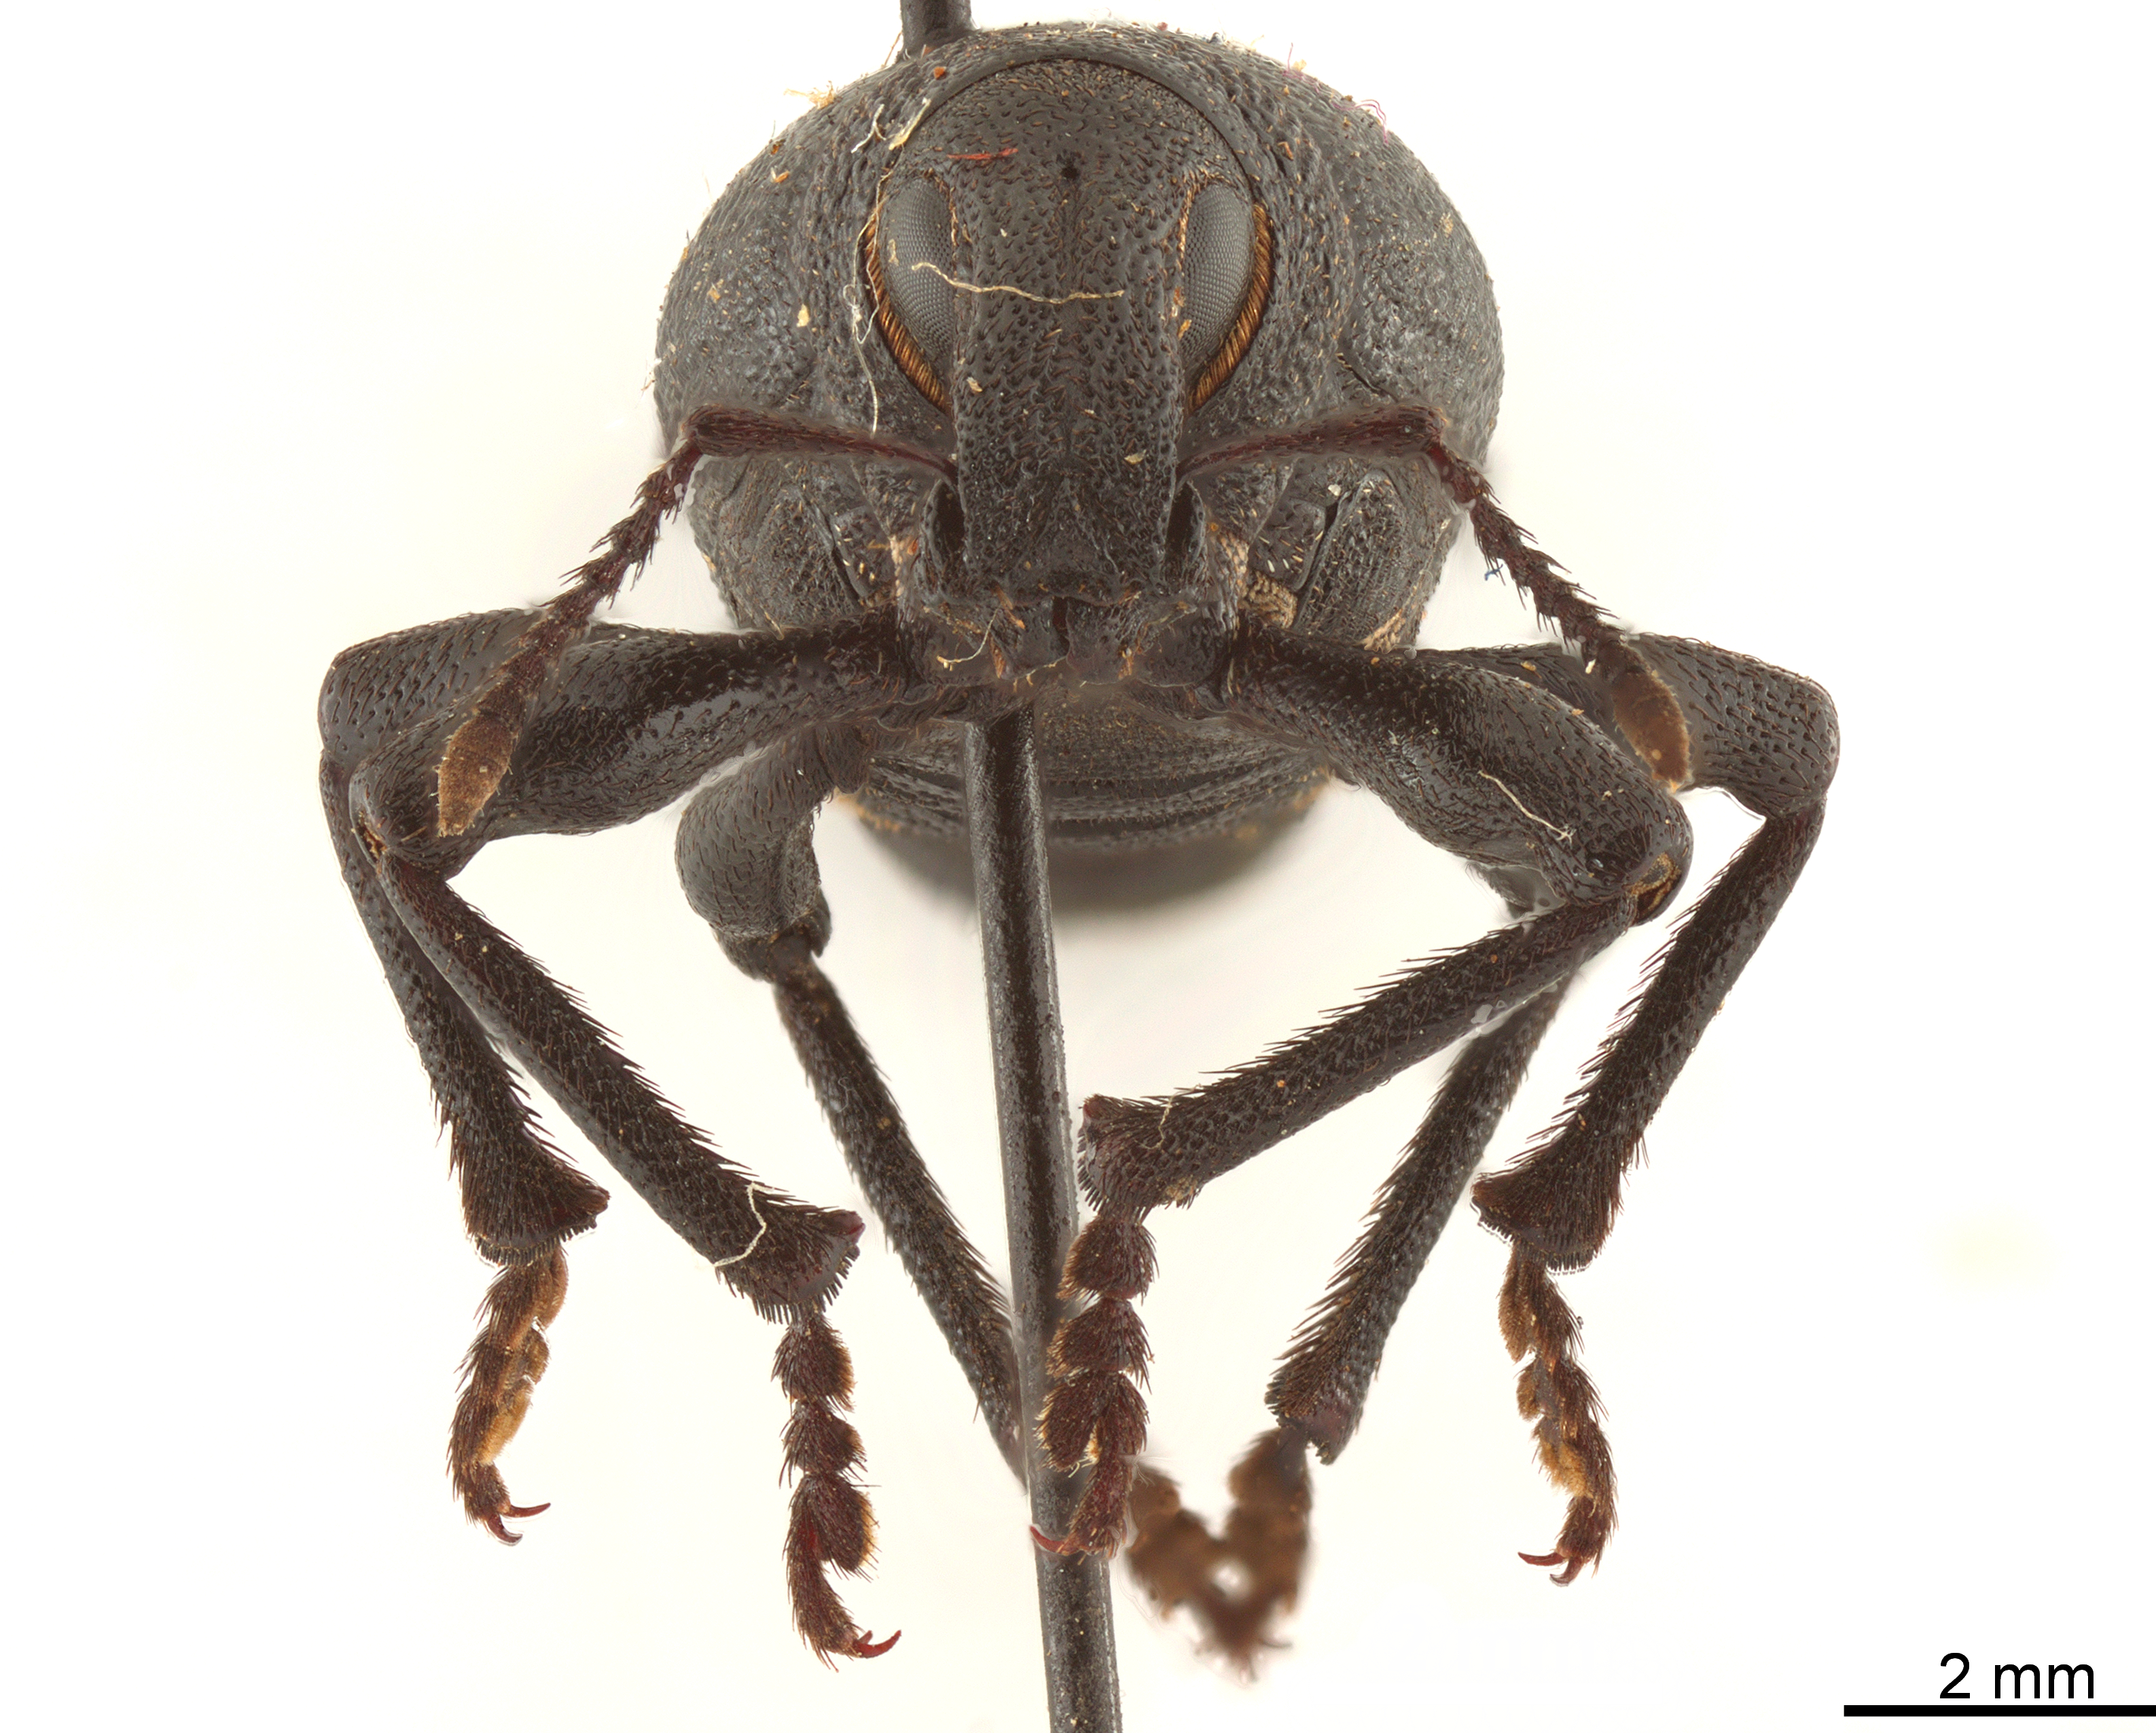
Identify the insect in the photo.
Triglyphulus ater
